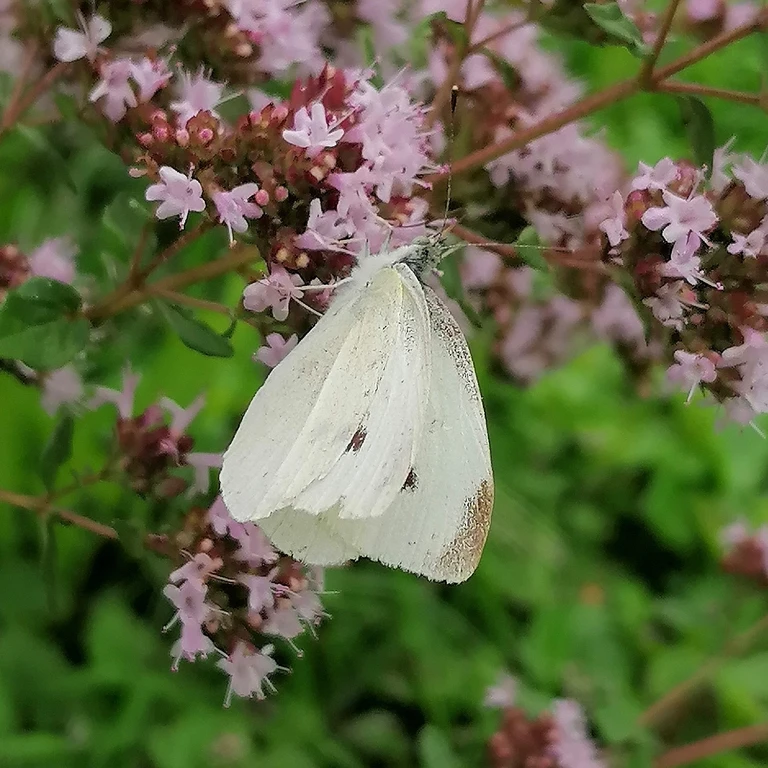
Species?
Pieris rapae
